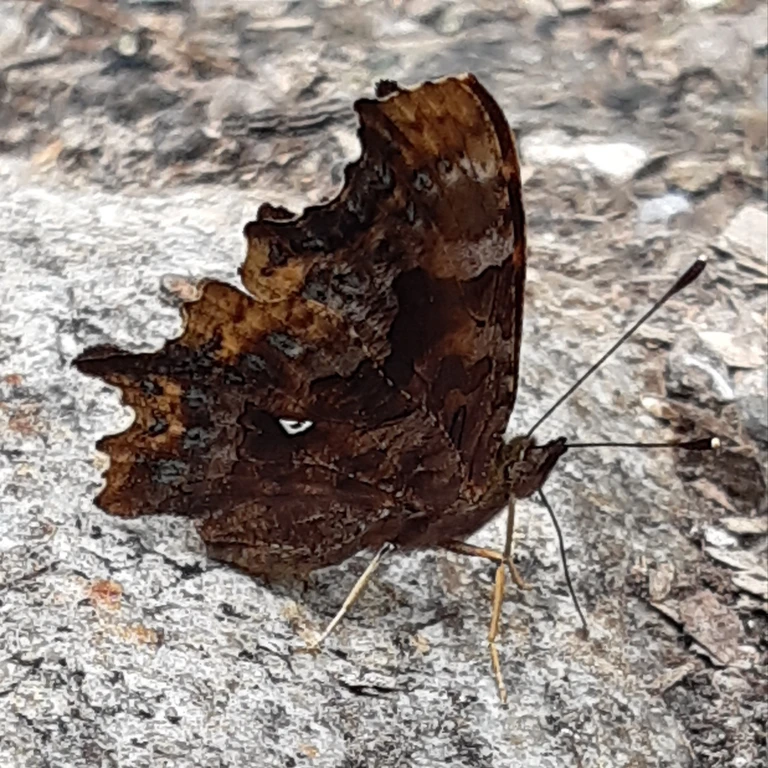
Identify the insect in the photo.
Polygonia c-album
